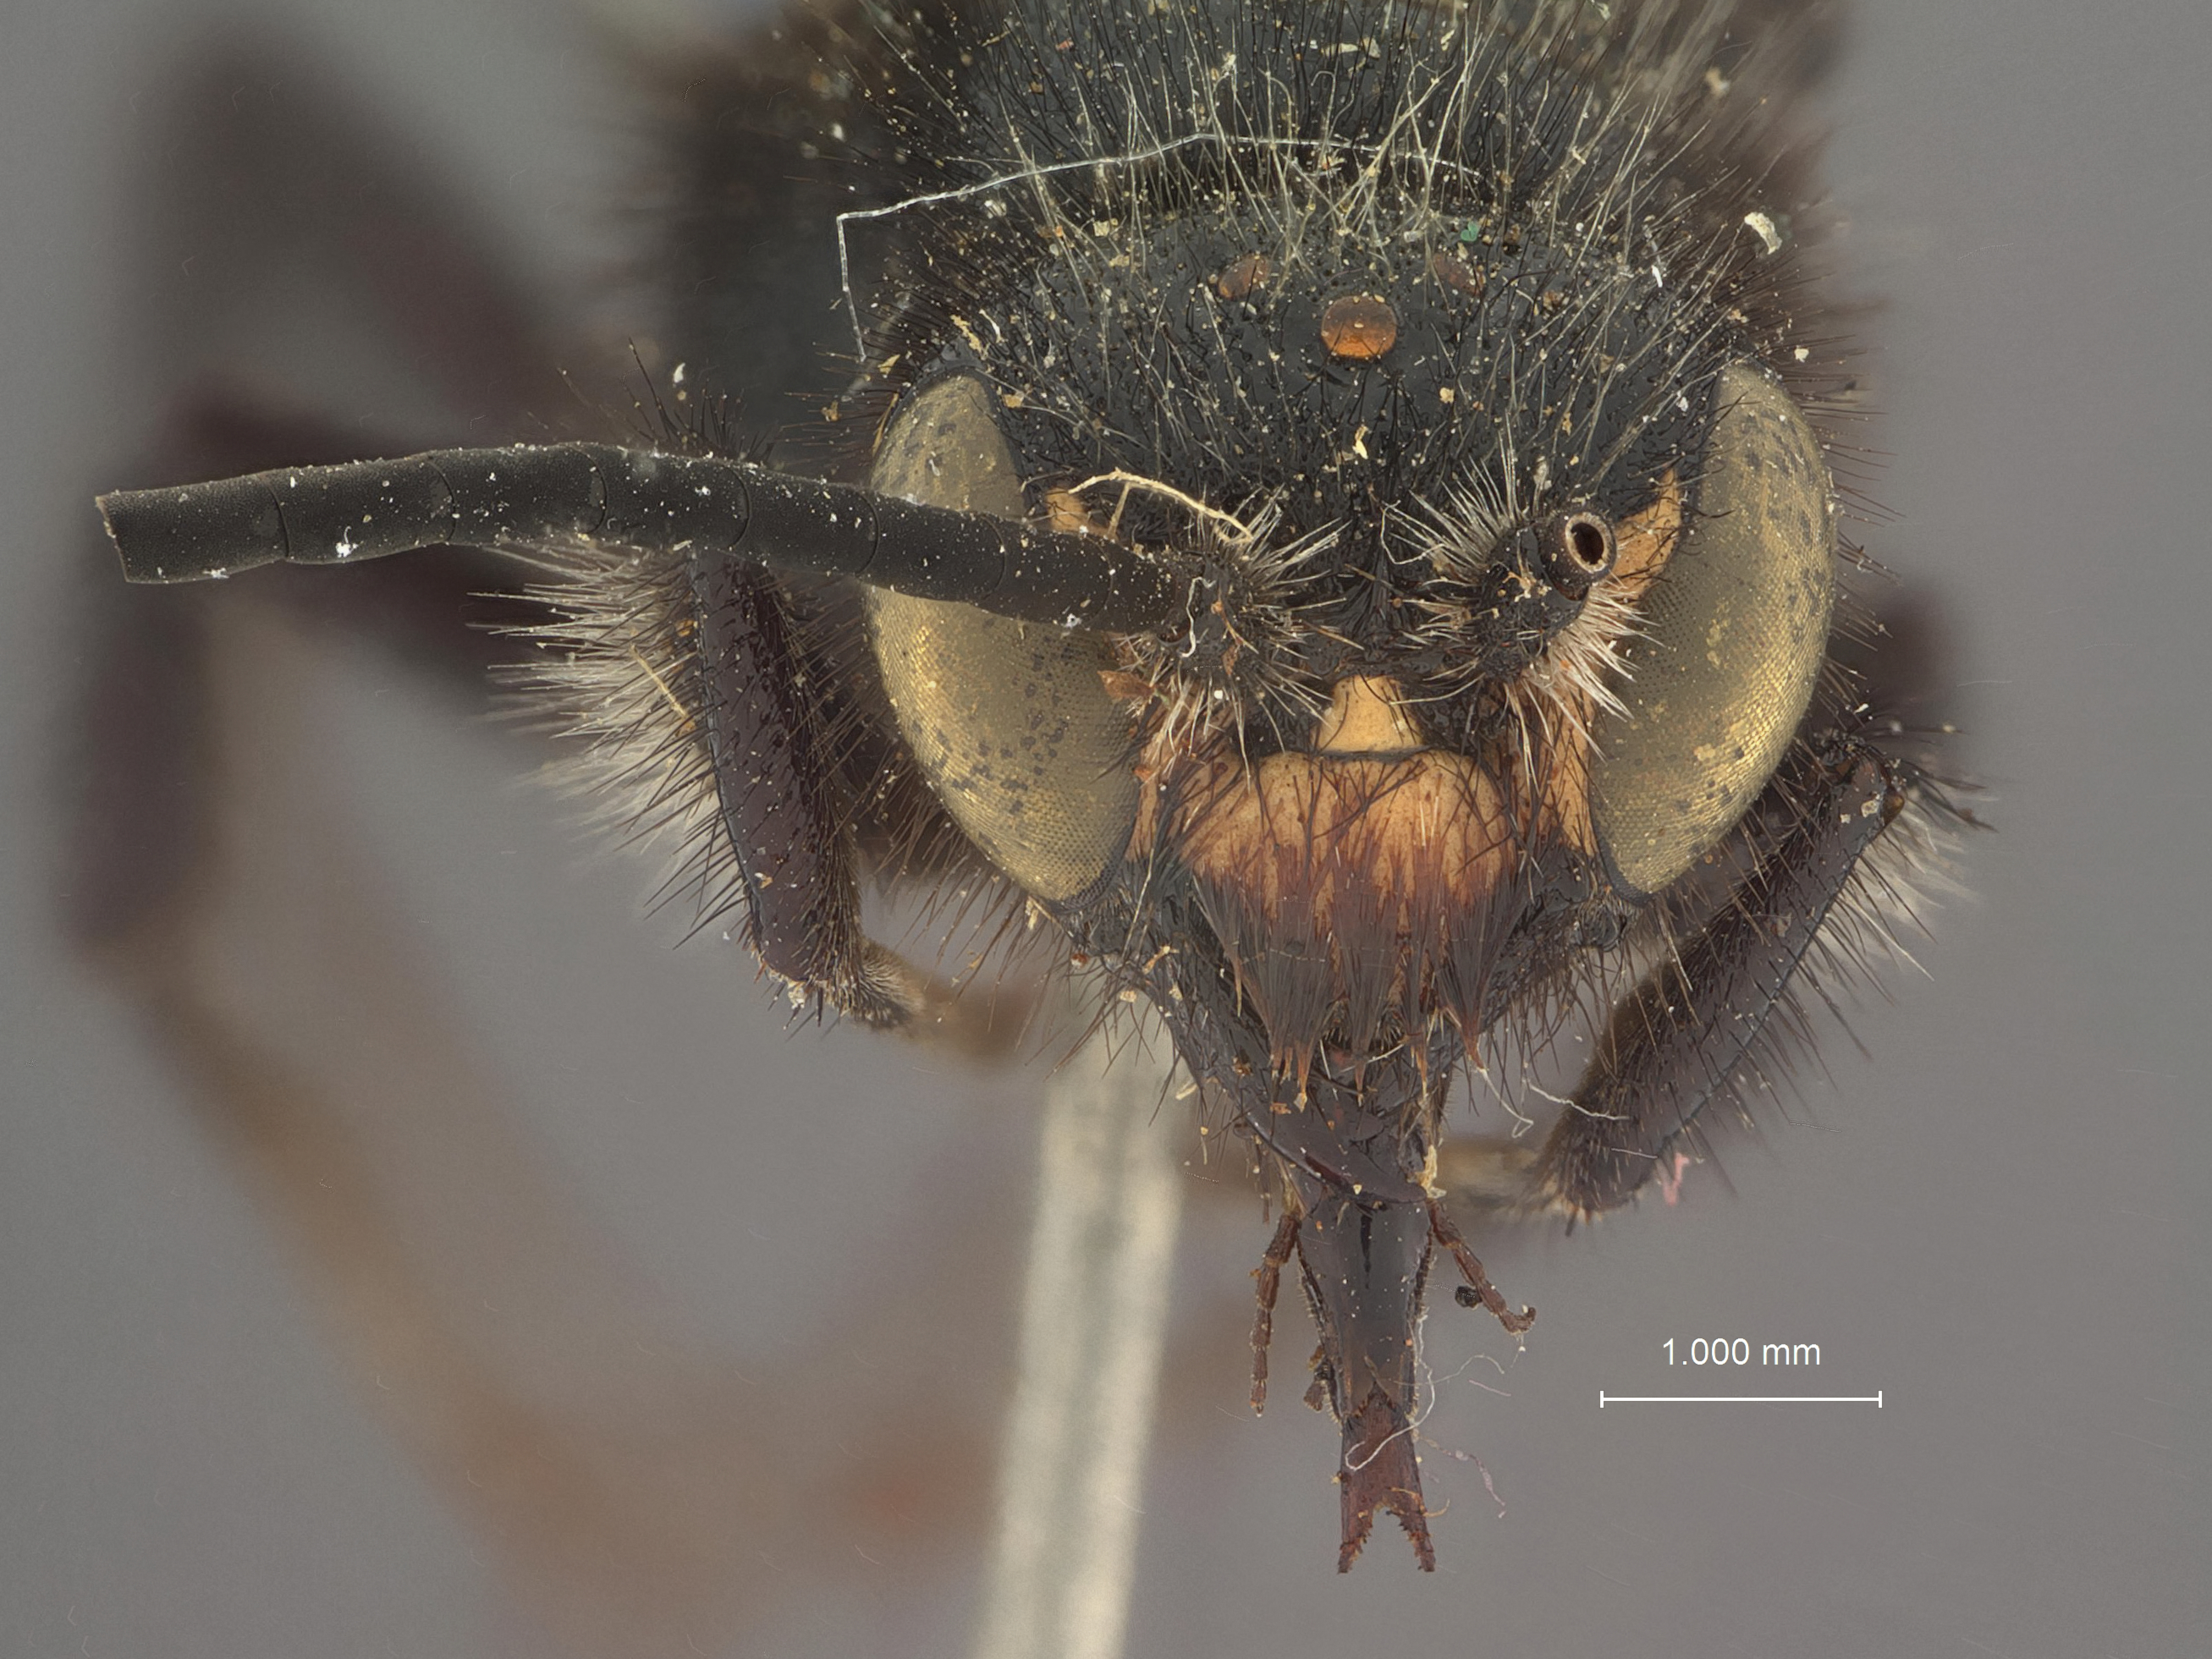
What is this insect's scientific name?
Telephoromyia anthracina
